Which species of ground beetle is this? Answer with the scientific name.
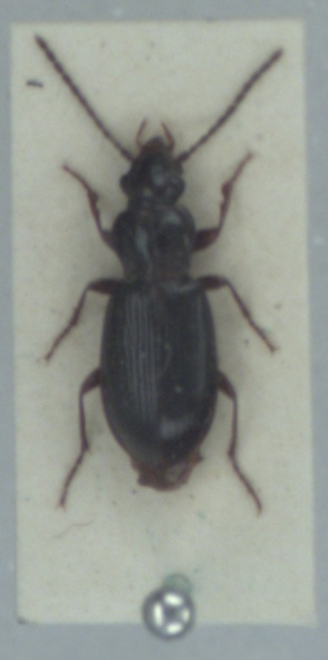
Patrobus assimilis
